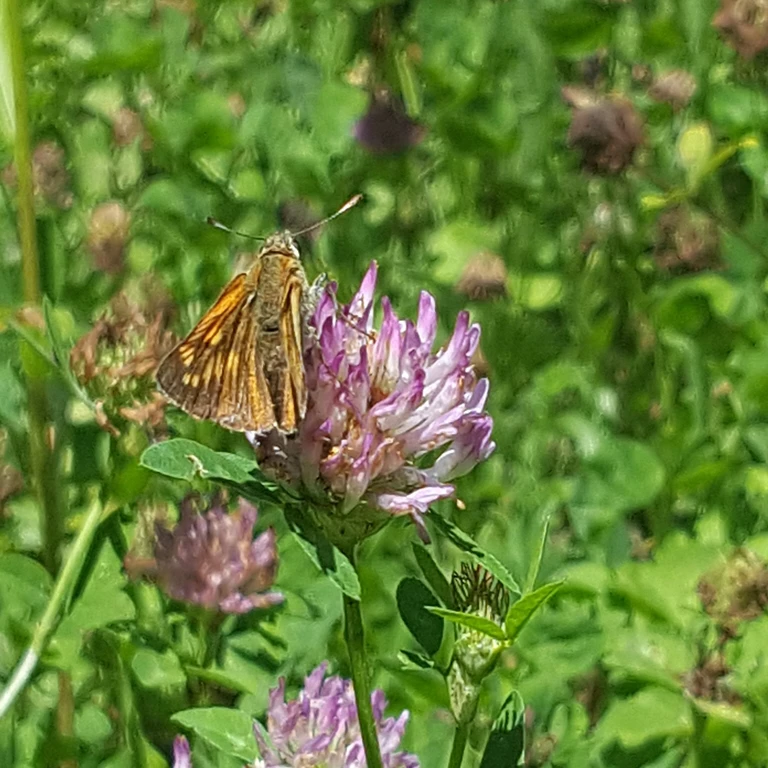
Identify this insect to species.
Ochlodes sylvanus (also Ochlodes venata)
